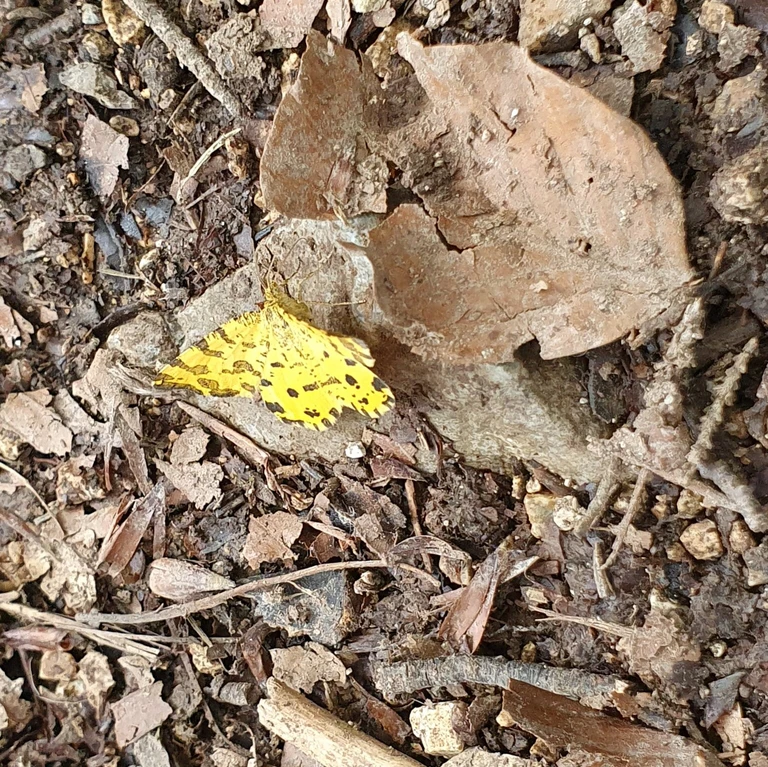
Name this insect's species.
Pseudopanthera macularia
